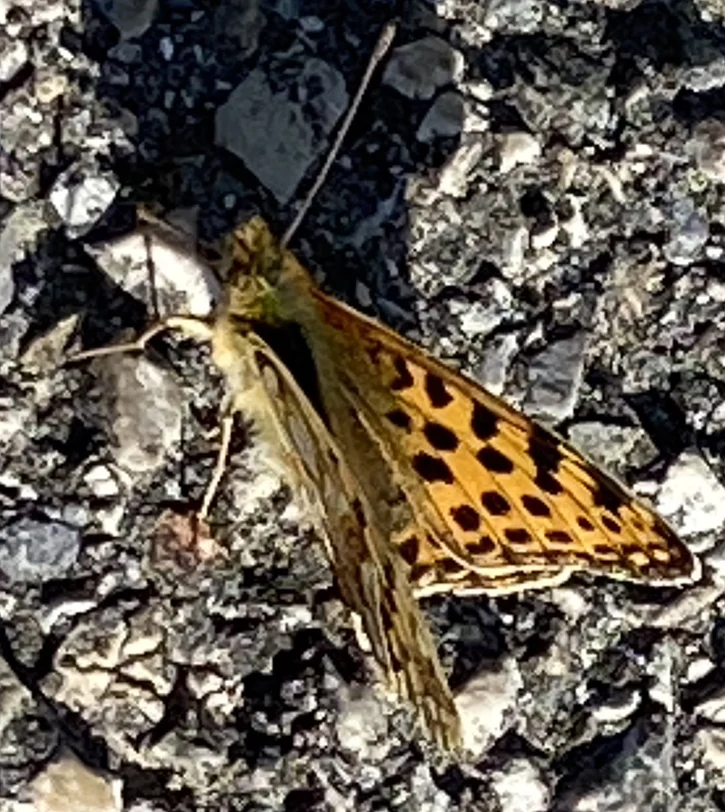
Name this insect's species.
Issoria lathonia
